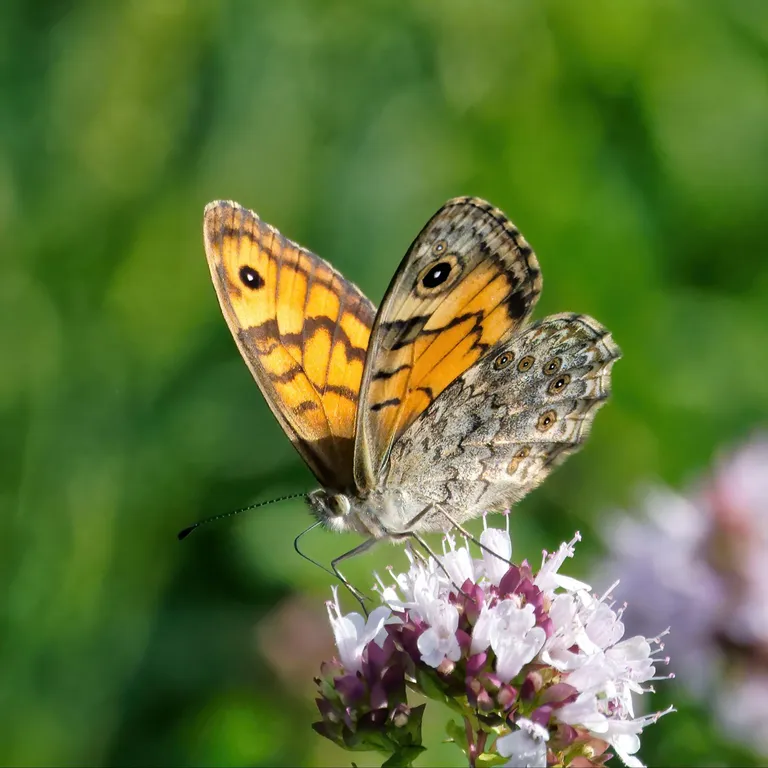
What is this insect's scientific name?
Lasiommata megera (also Pararge megera)
